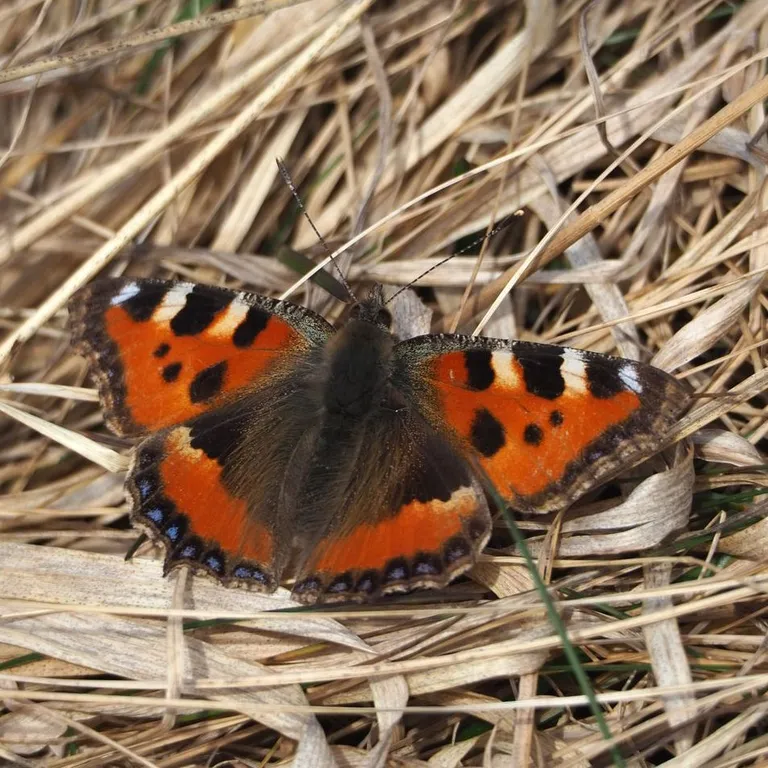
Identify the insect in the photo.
Aglais urticae
